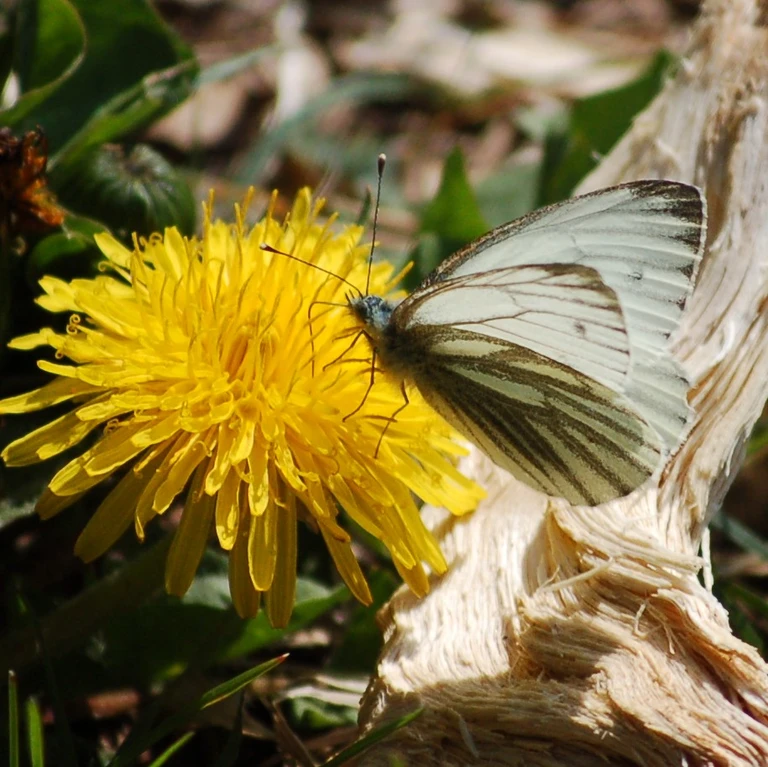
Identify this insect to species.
Pieris napi
